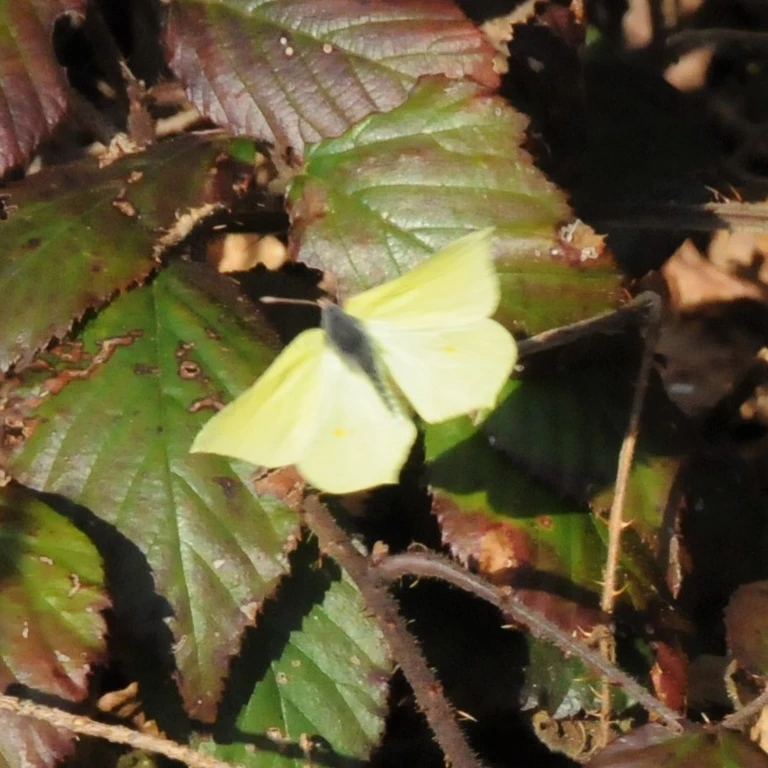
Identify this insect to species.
Gonepteryx rhamni
